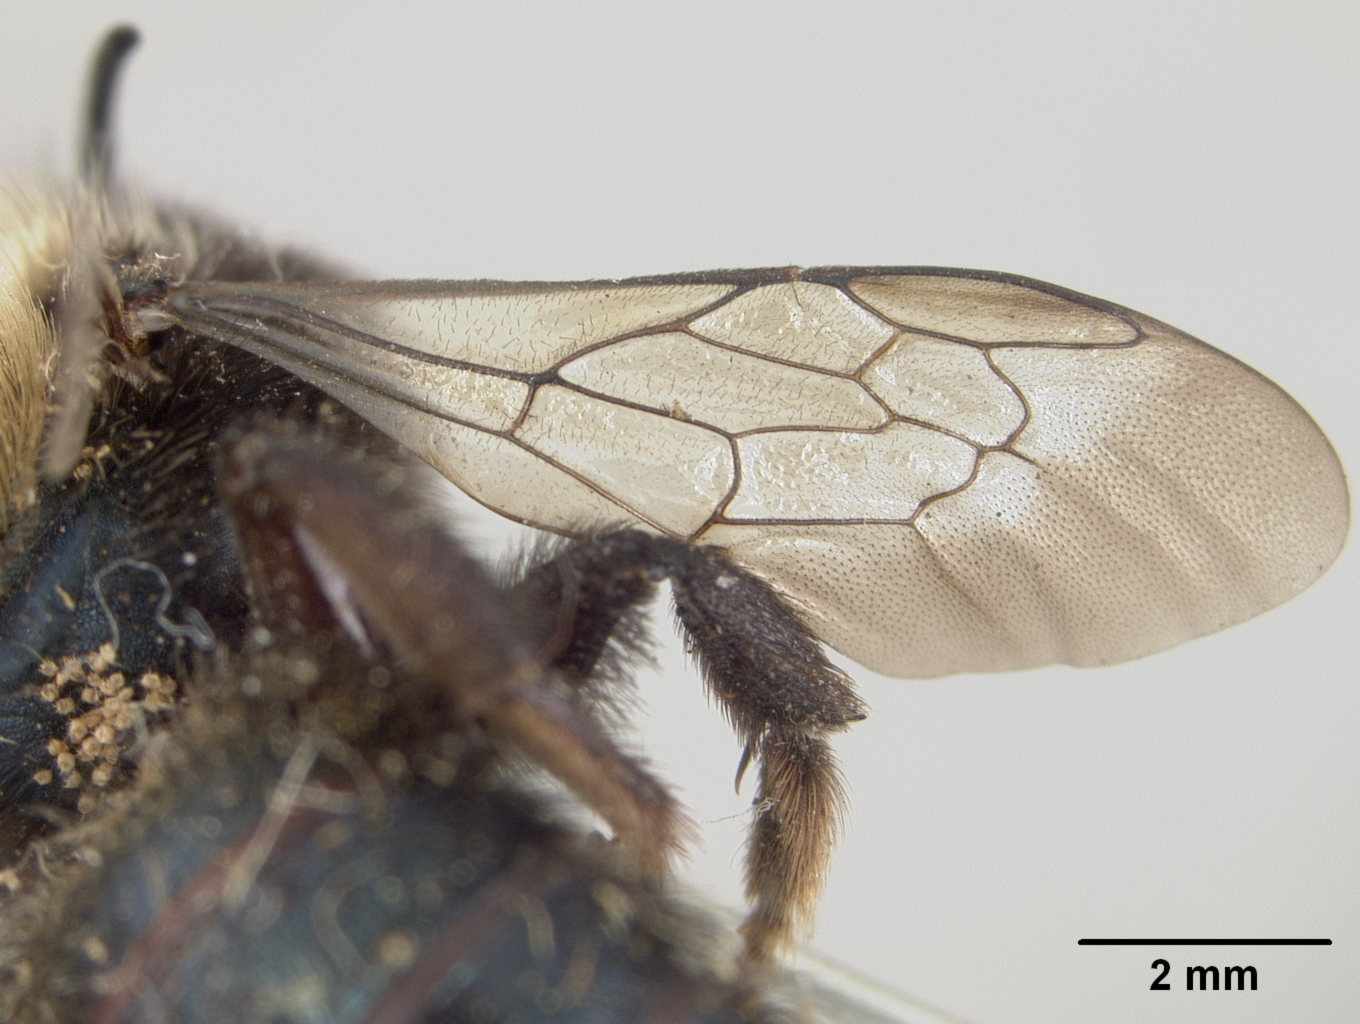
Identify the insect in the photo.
Osmia grandior
